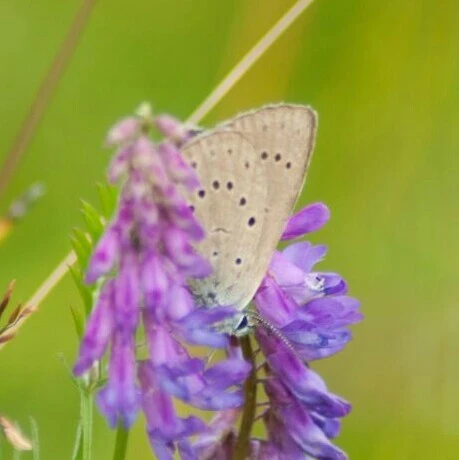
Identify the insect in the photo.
Phengaris teleius
